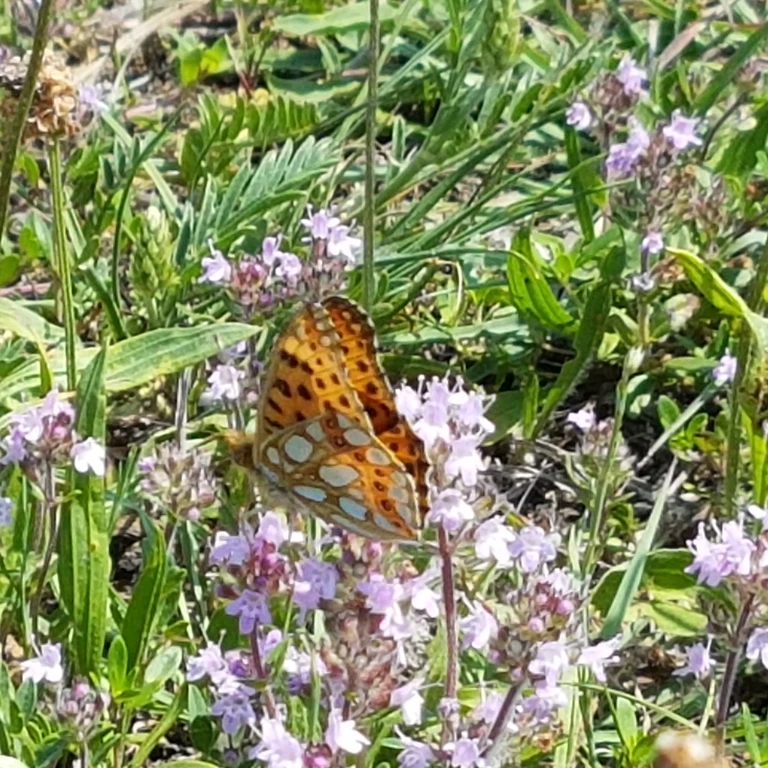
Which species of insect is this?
Issoria lathonia
